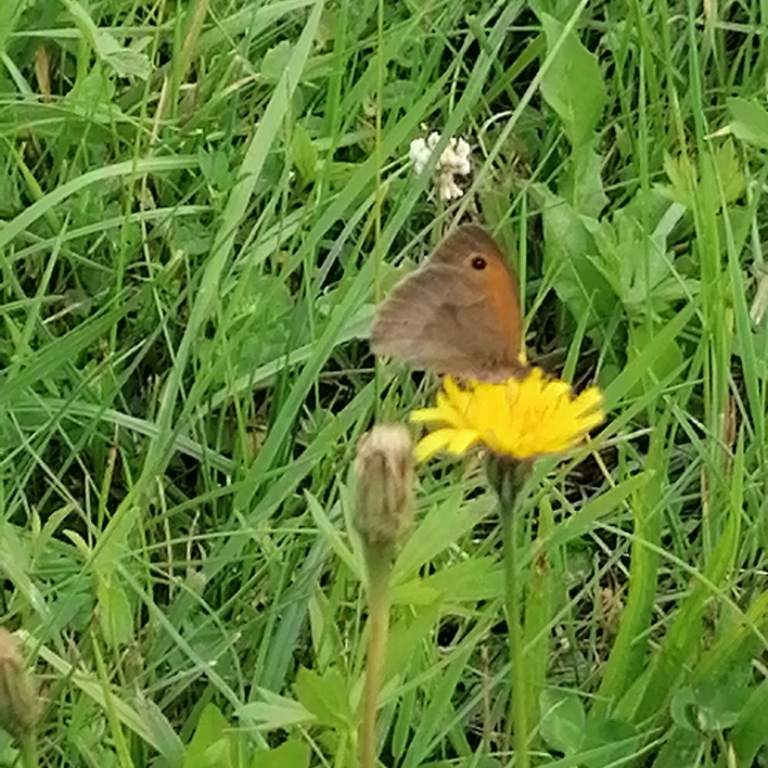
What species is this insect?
Maniola jurtina
